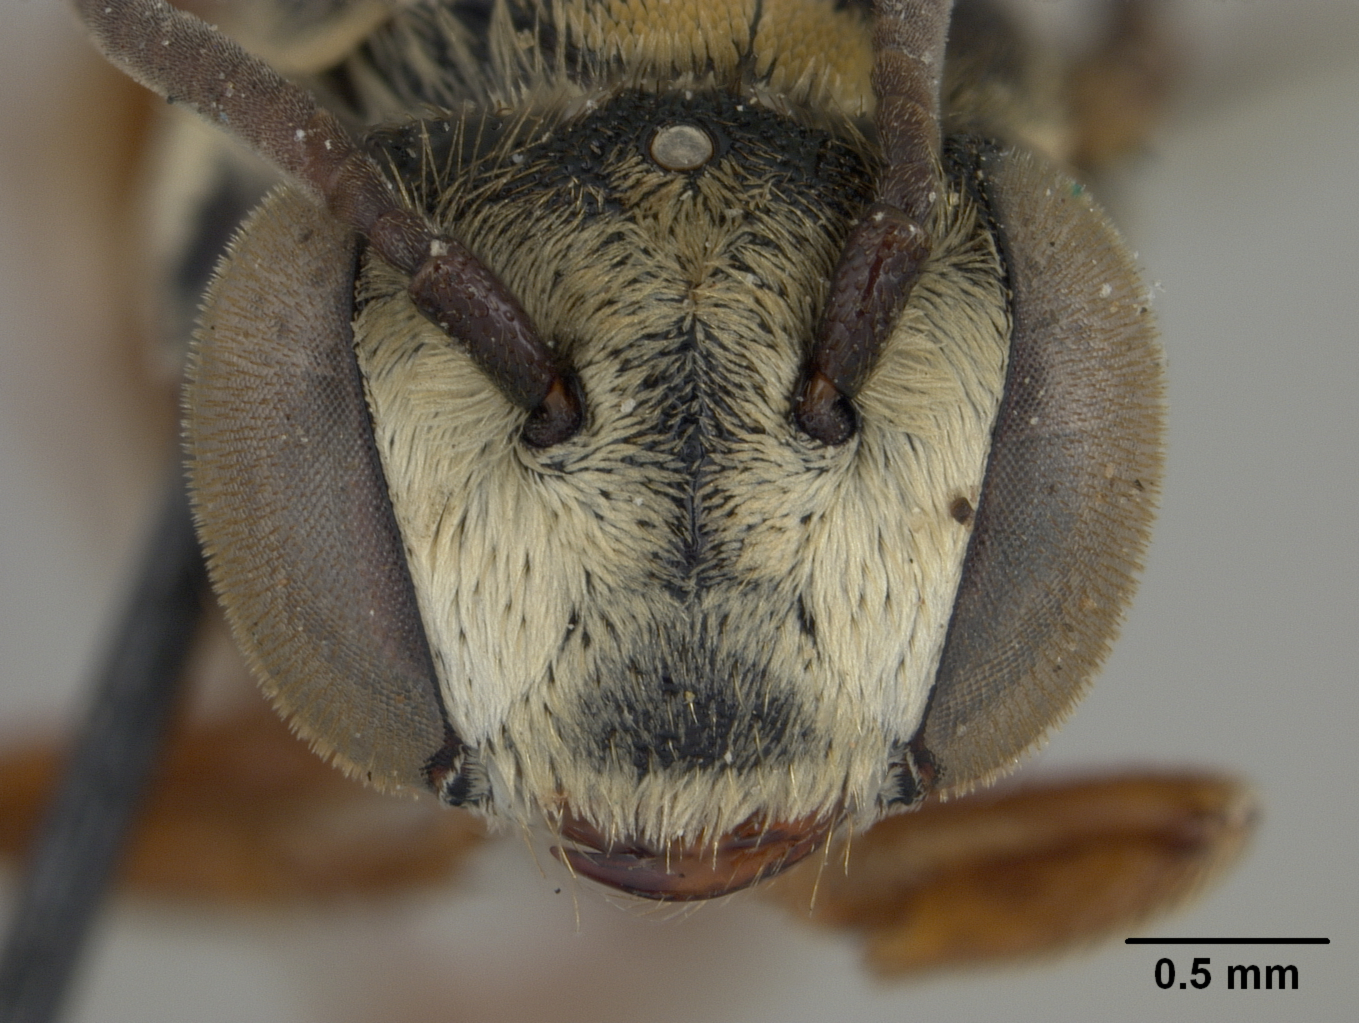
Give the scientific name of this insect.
Coelioxys manilae
